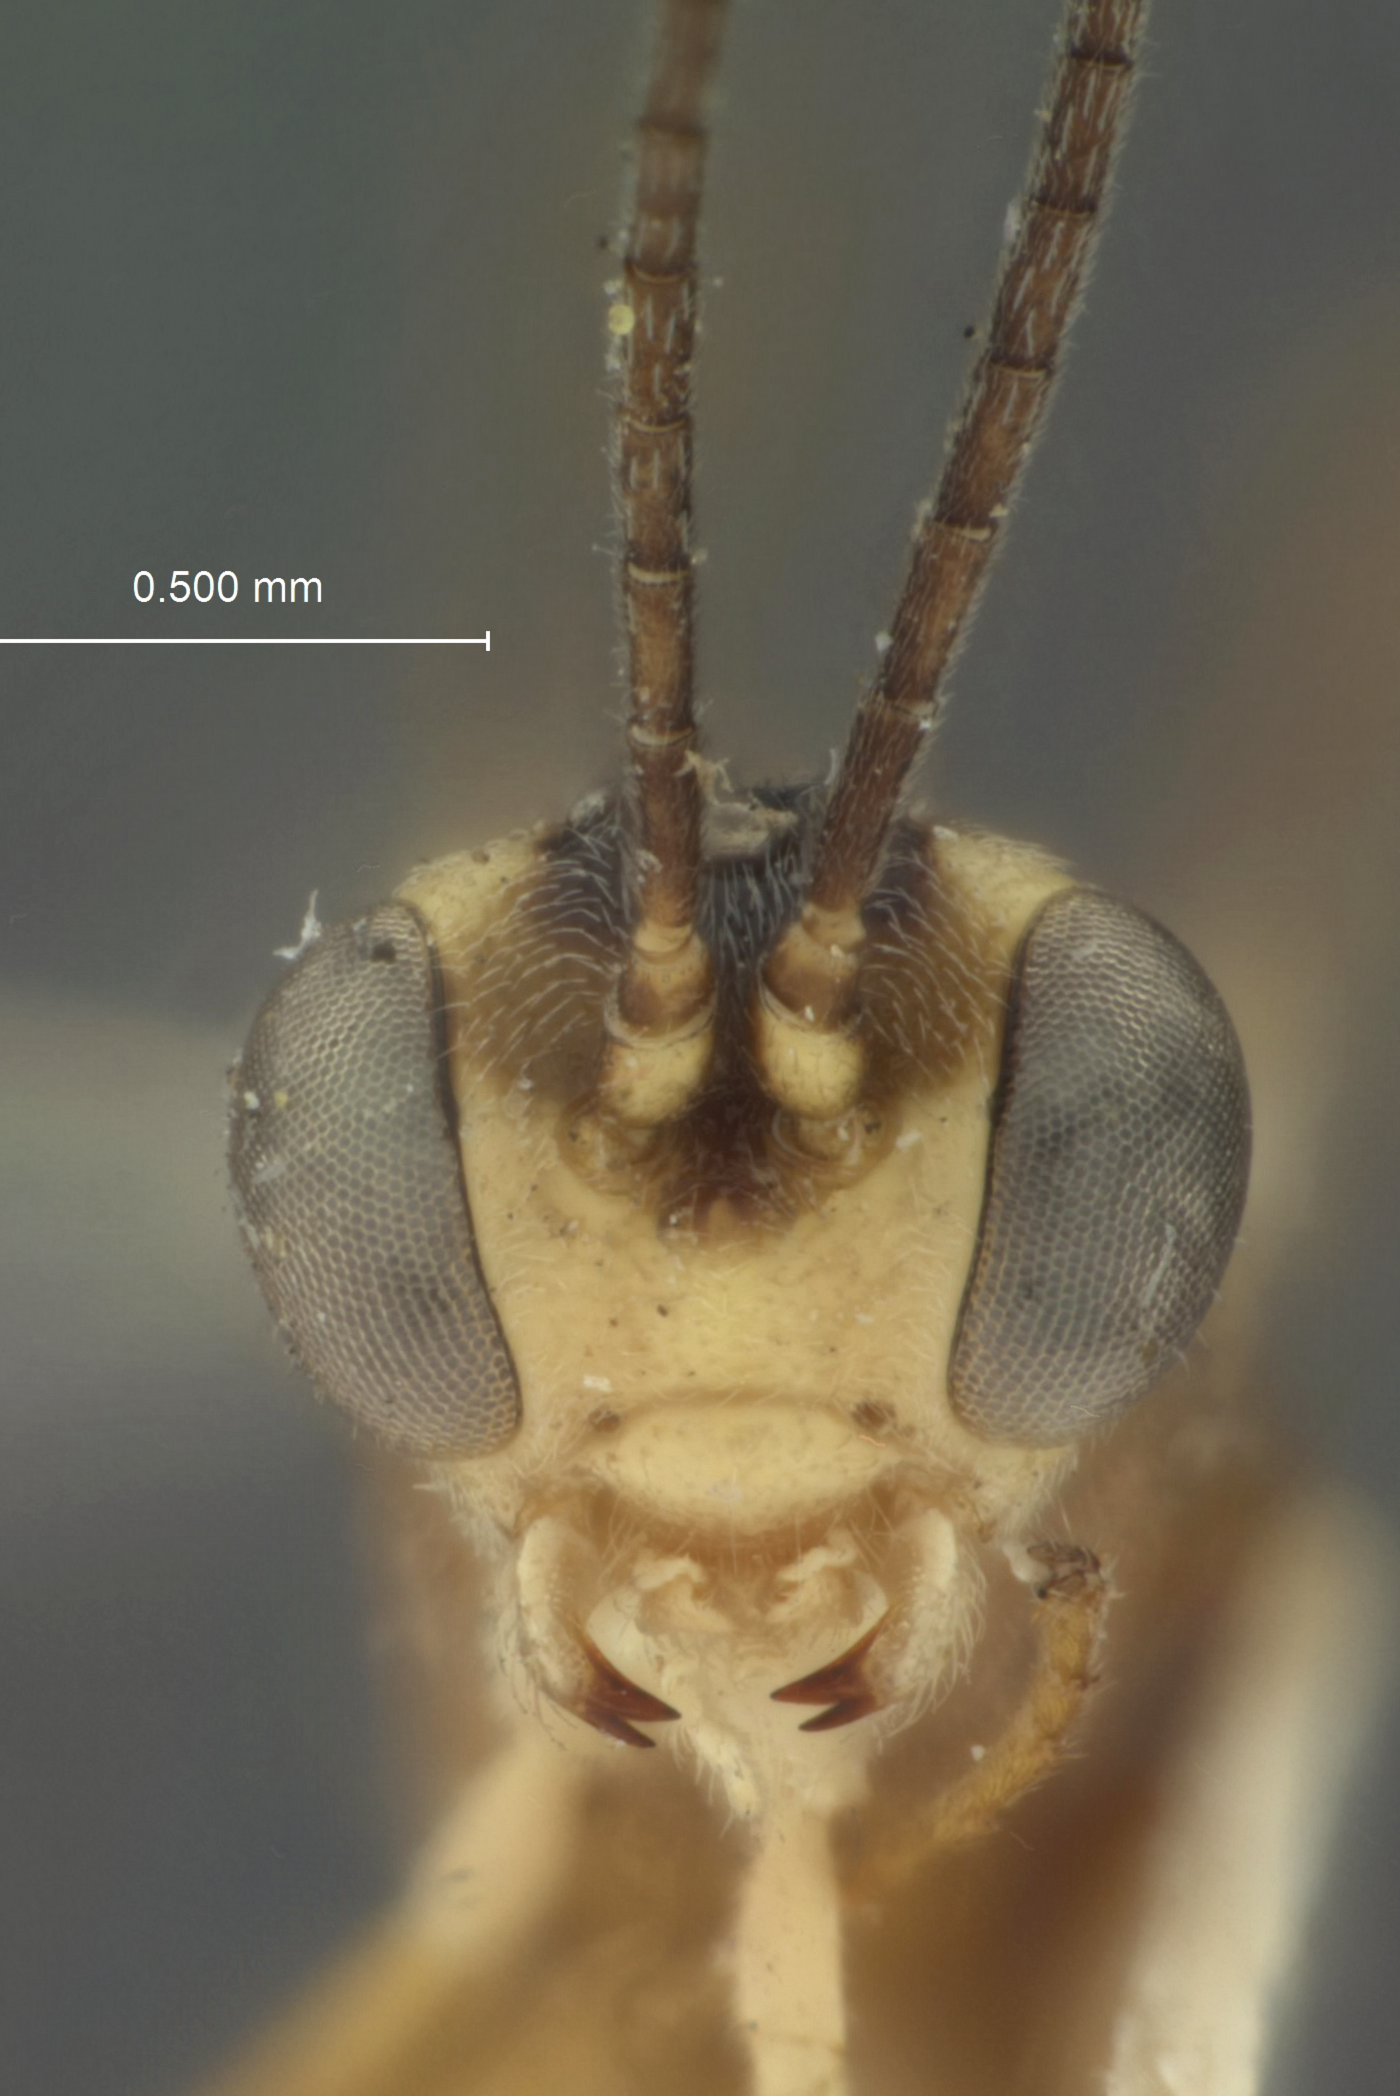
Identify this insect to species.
Polysphinctomorpha luggeri
